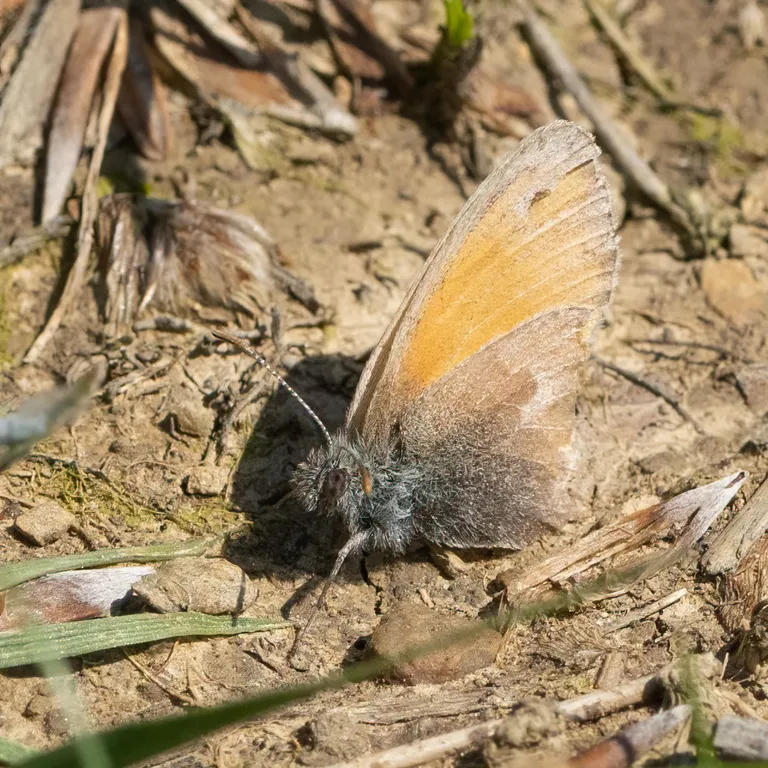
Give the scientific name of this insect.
Coenonympha pamphilus
